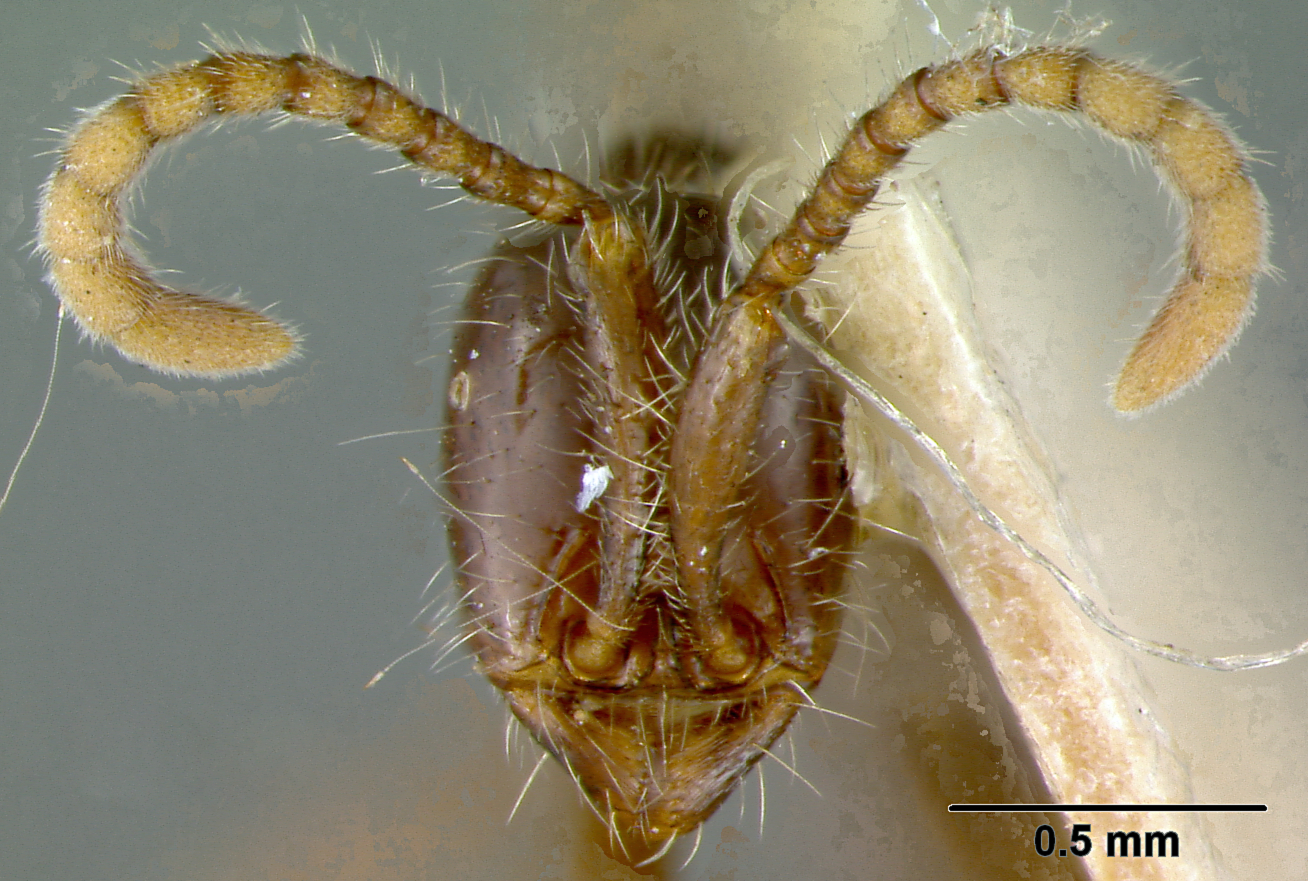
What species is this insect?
Eciton pilosum
